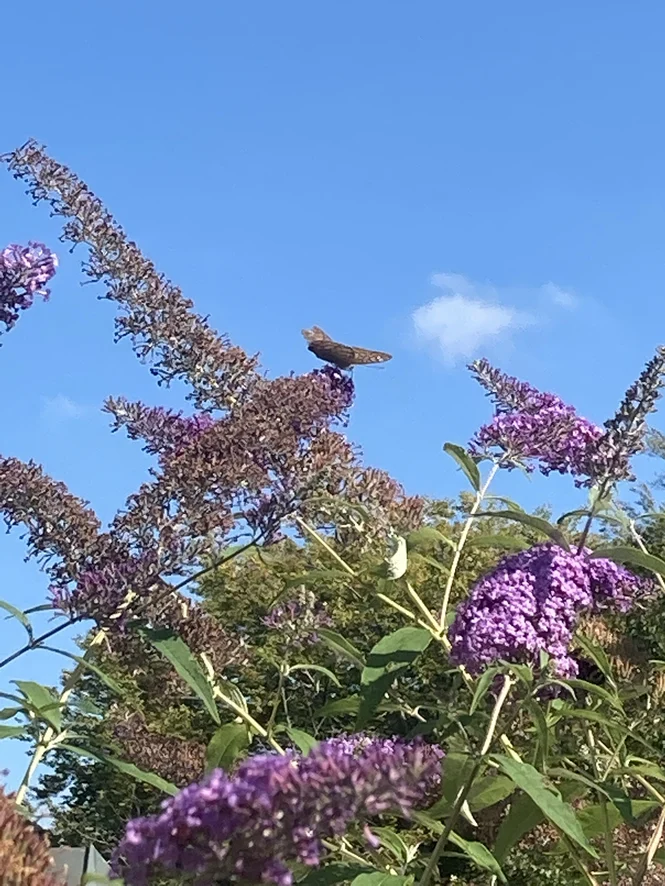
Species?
Argynnis paphia
